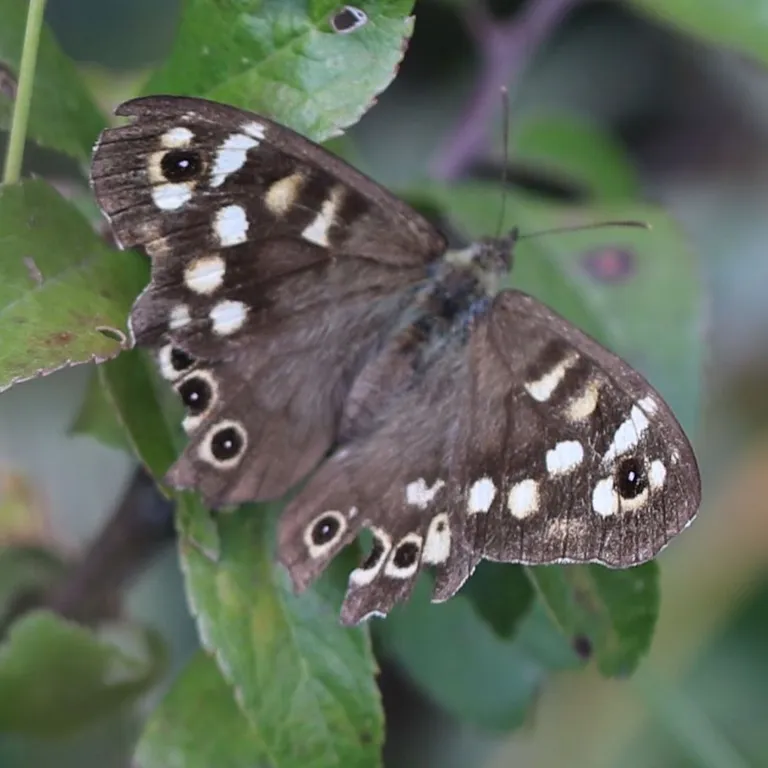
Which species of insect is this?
Pararge aegeria
